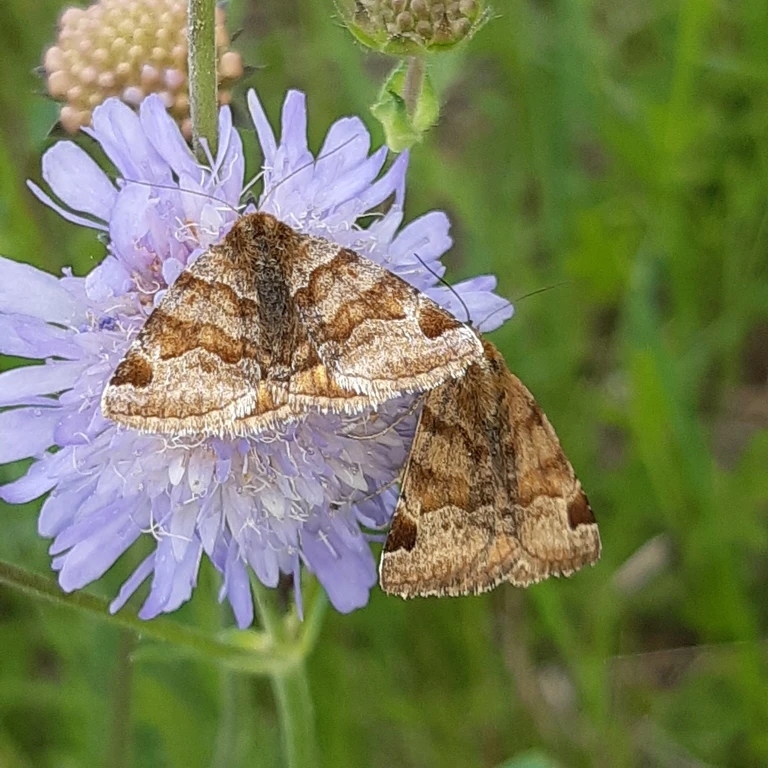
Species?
Euclidia glyphica
